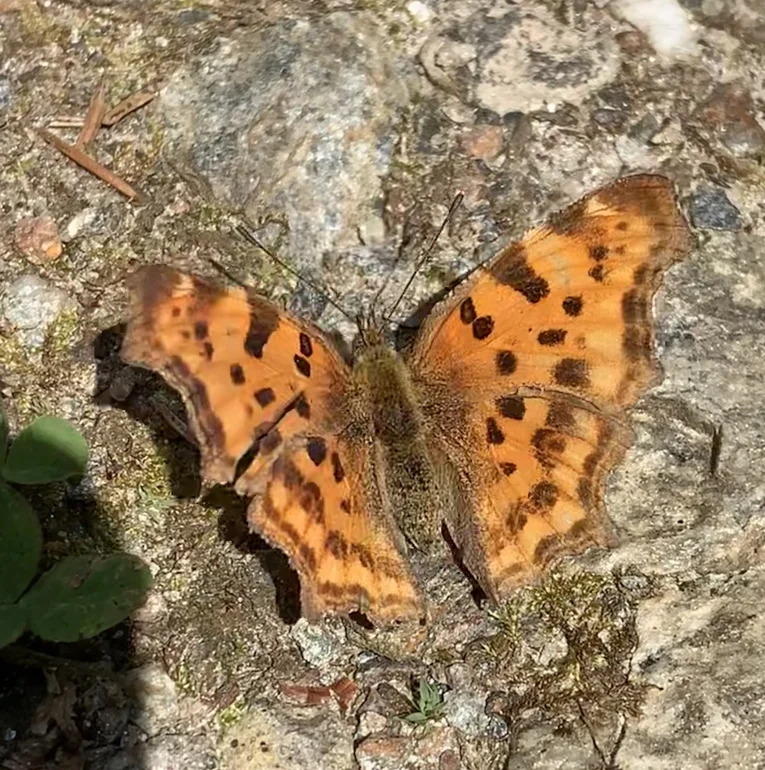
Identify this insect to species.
Polygonia c-album
